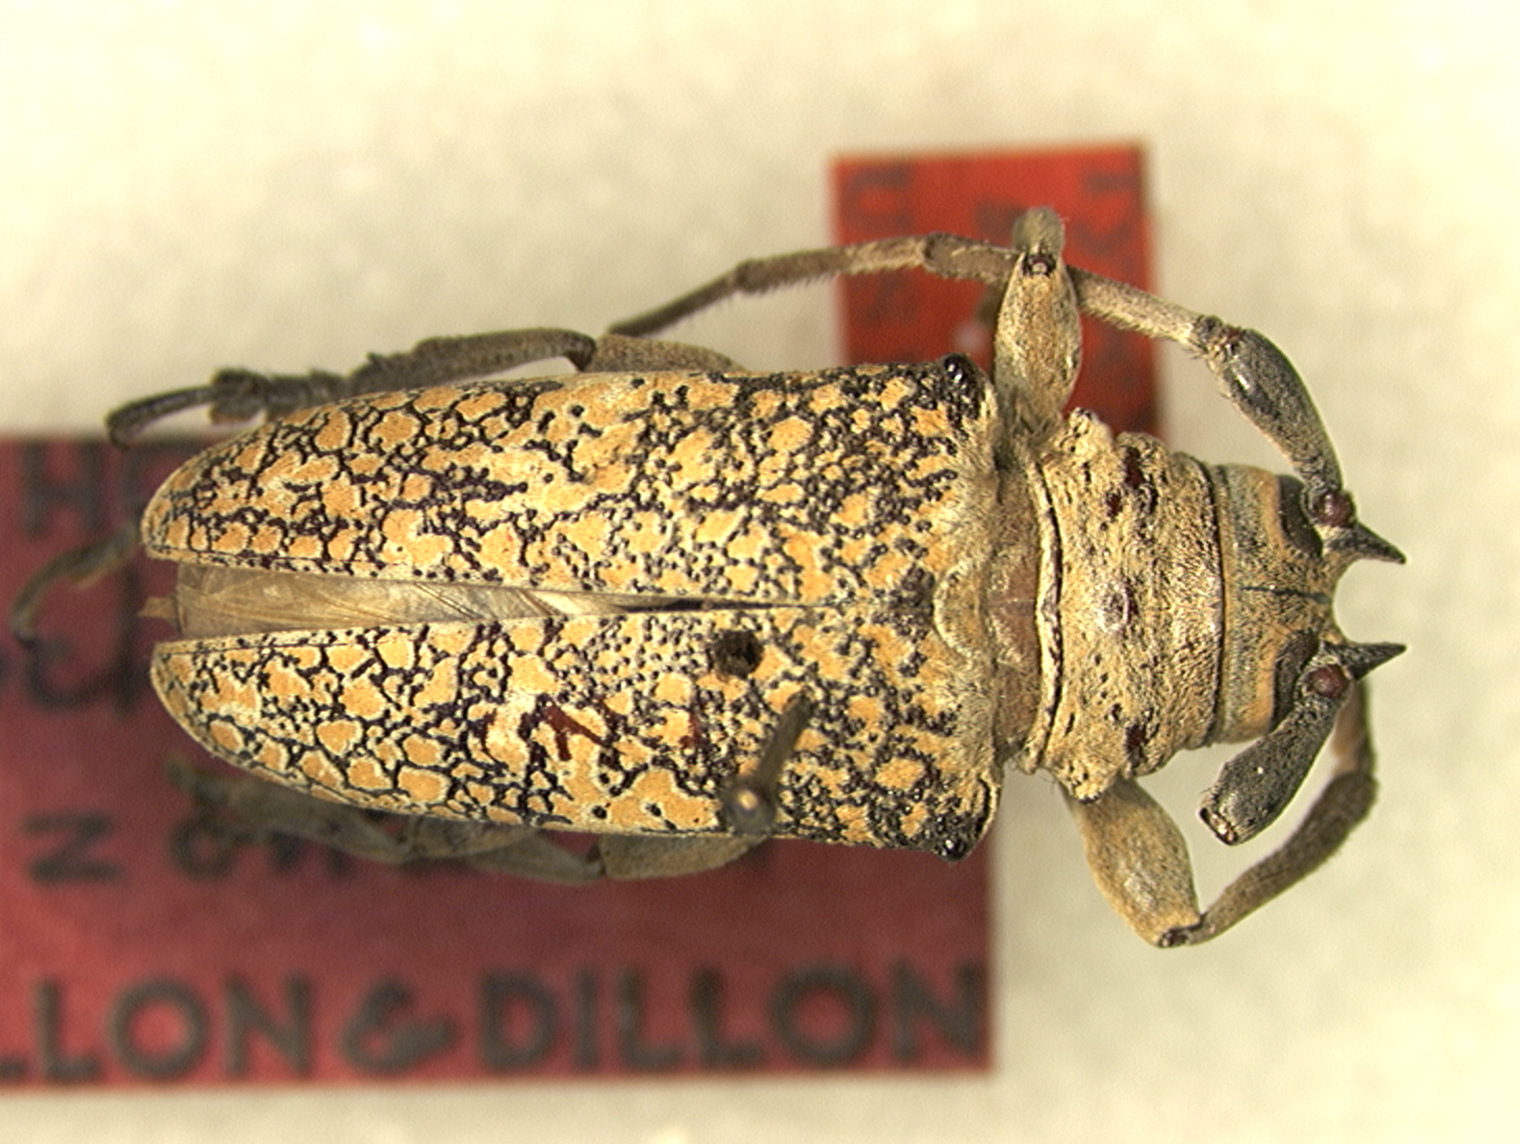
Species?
Lochmaeocles zonatus
